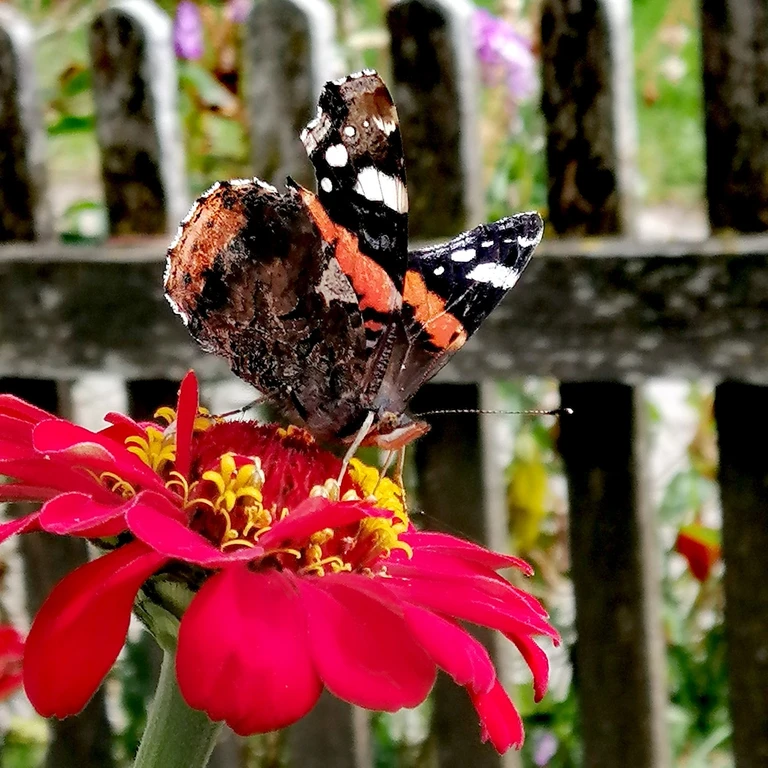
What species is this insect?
Vanessa atalanta
